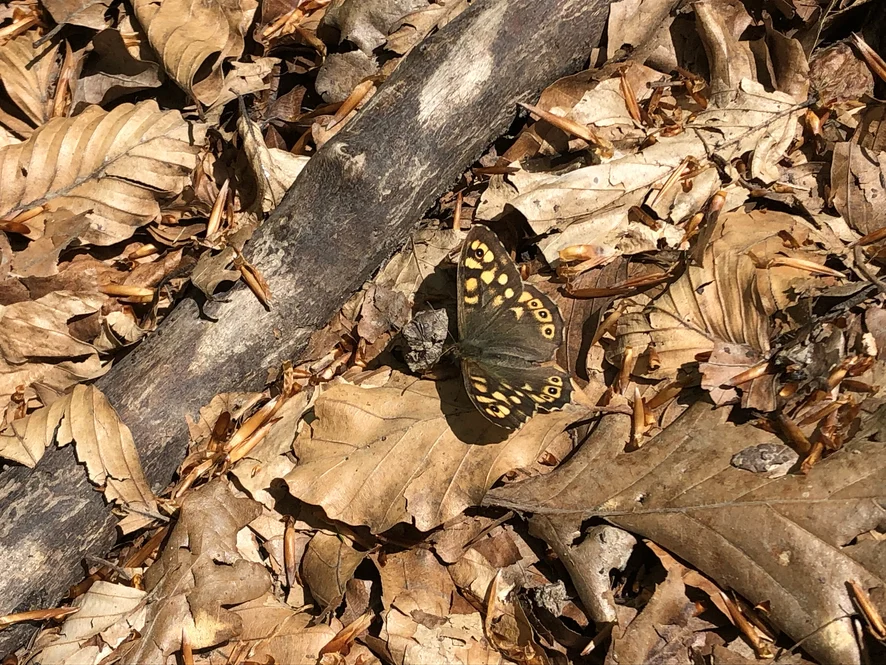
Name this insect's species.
Pararge aegeria
